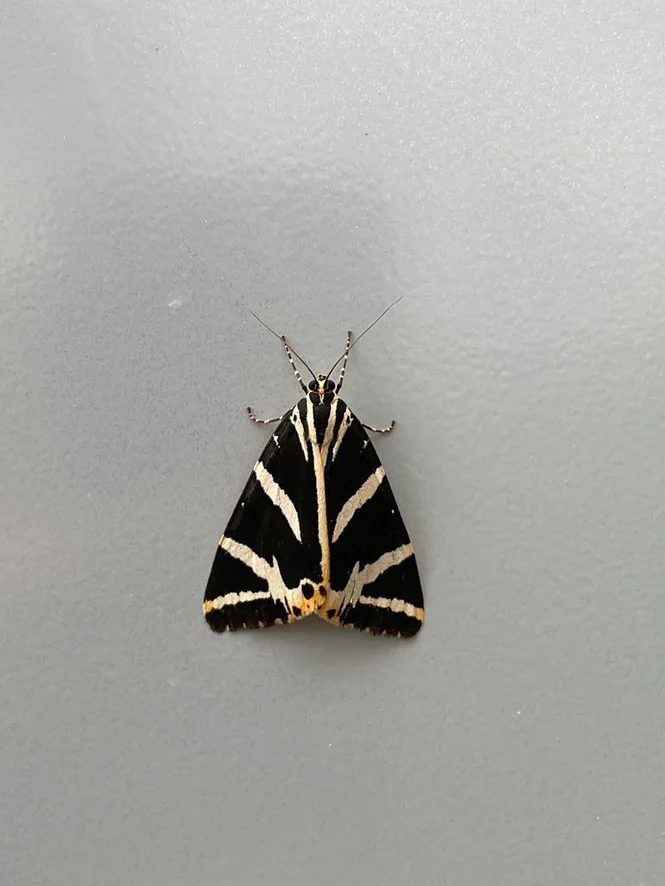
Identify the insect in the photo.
Euplagia quadripunctaria
